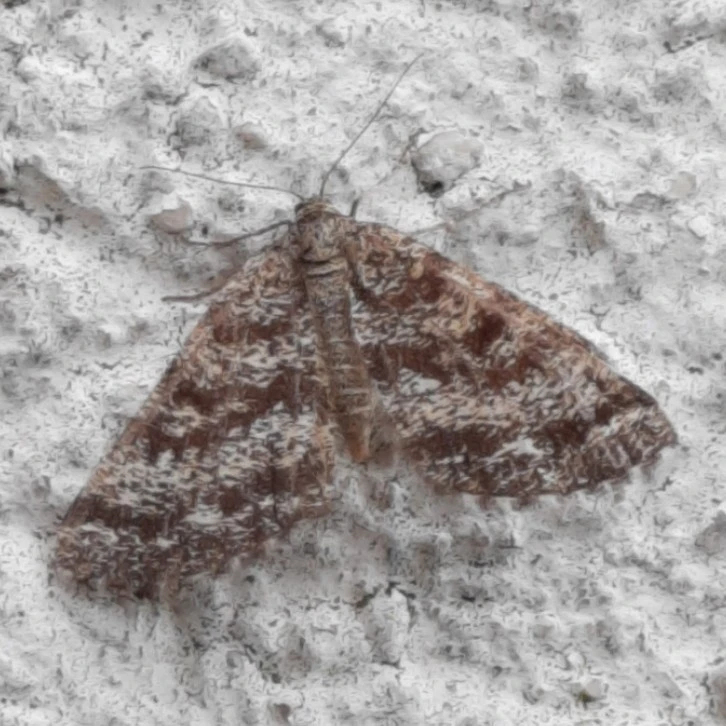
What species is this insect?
Ematurga atomaria
